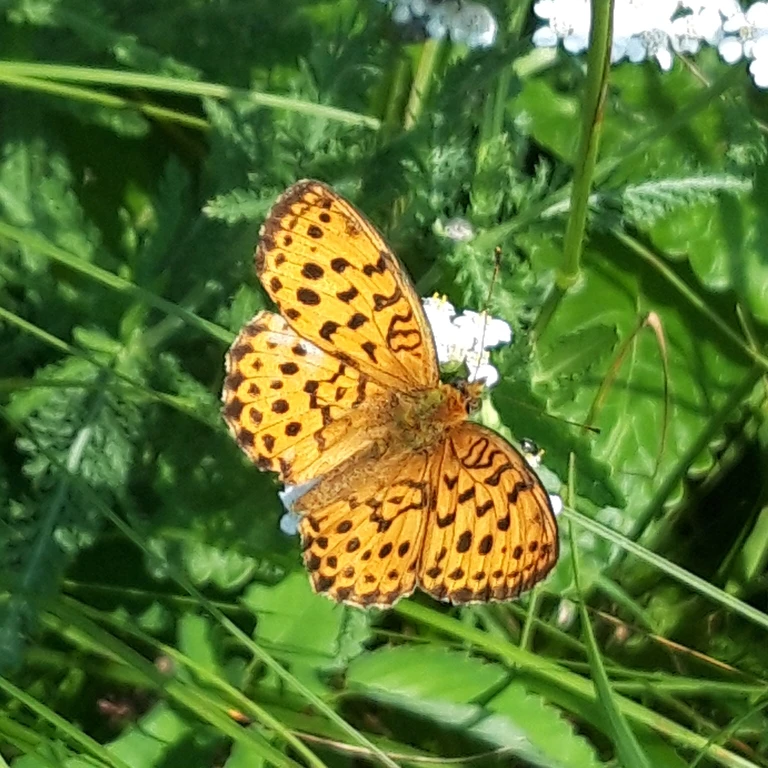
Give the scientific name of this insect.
Brenthis daphne
